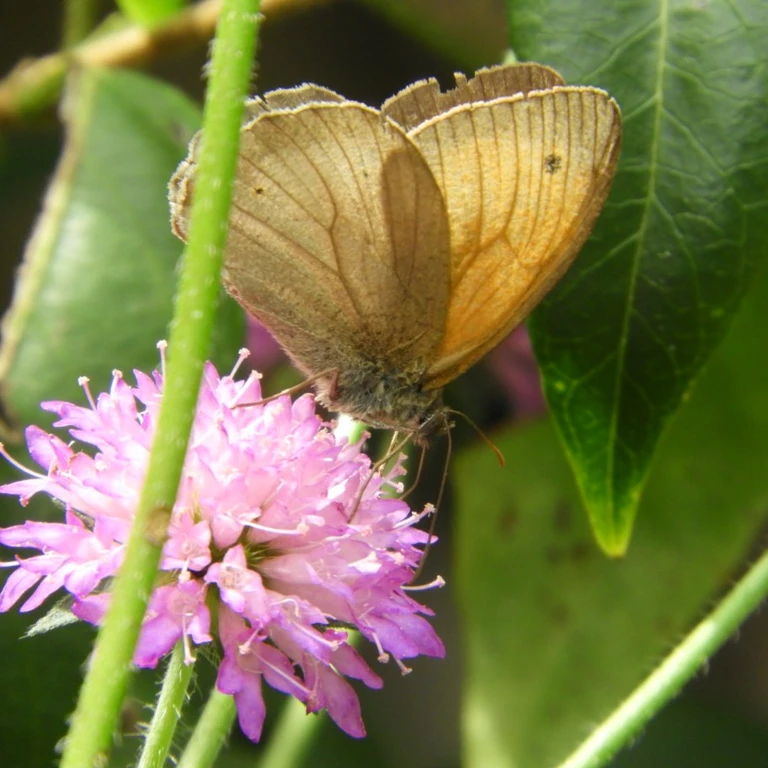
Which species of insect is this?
Maniola jurtina
